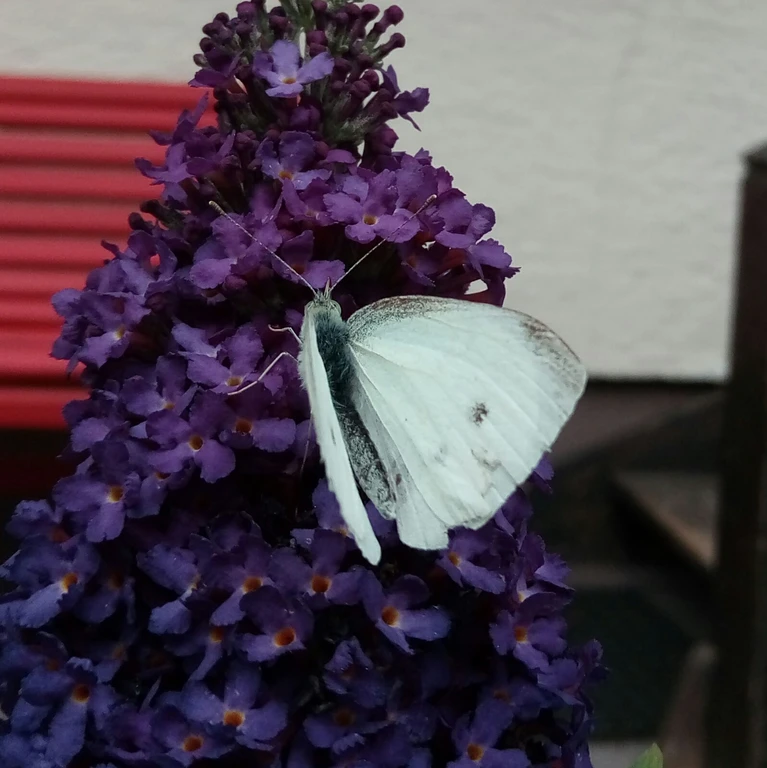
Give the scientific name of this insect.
Pieris rapae
